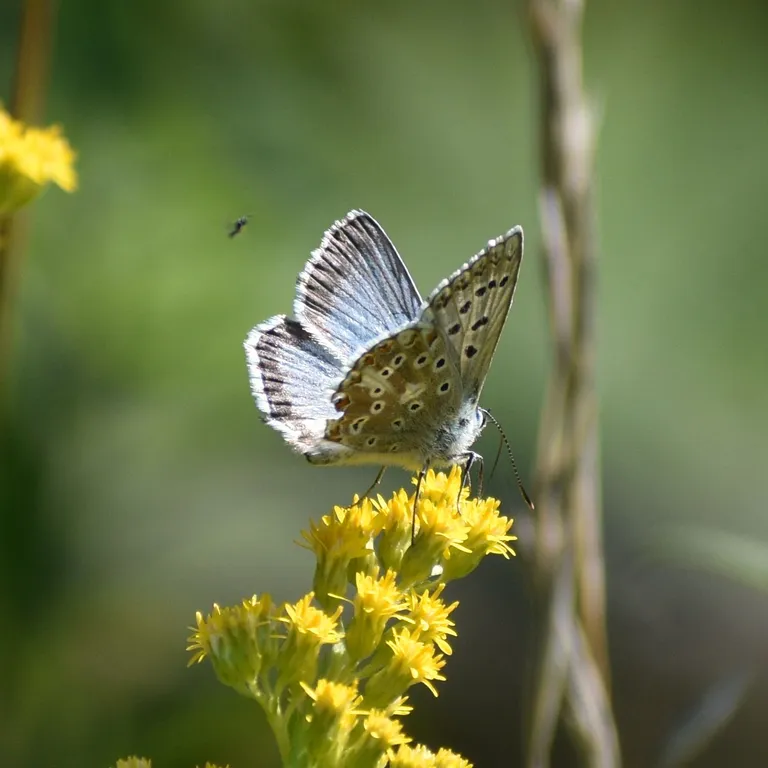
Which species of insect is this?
Lysandra coridon
